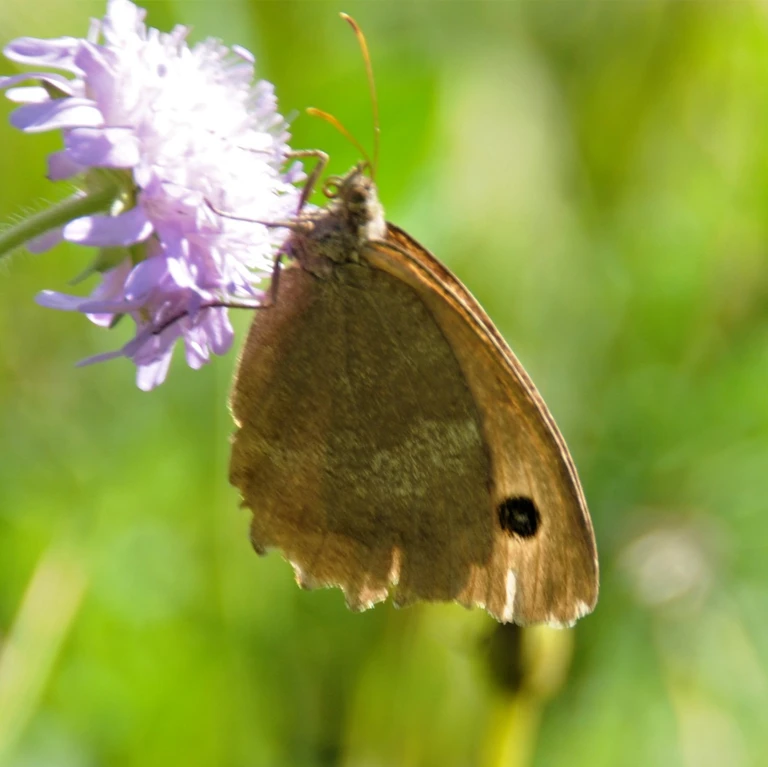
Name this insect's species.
Minois dryas
